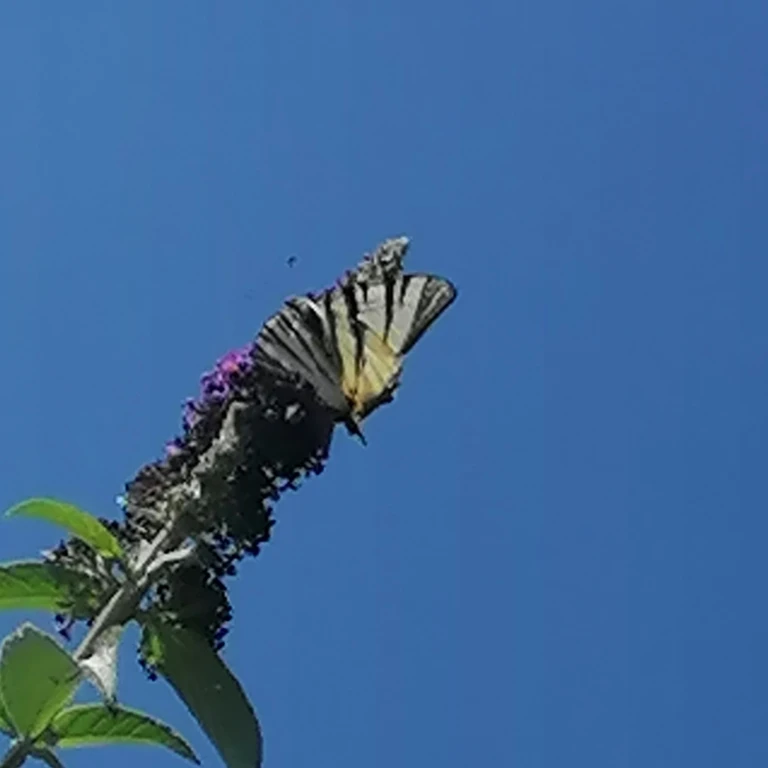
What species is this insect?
Iphiclides podalirius
